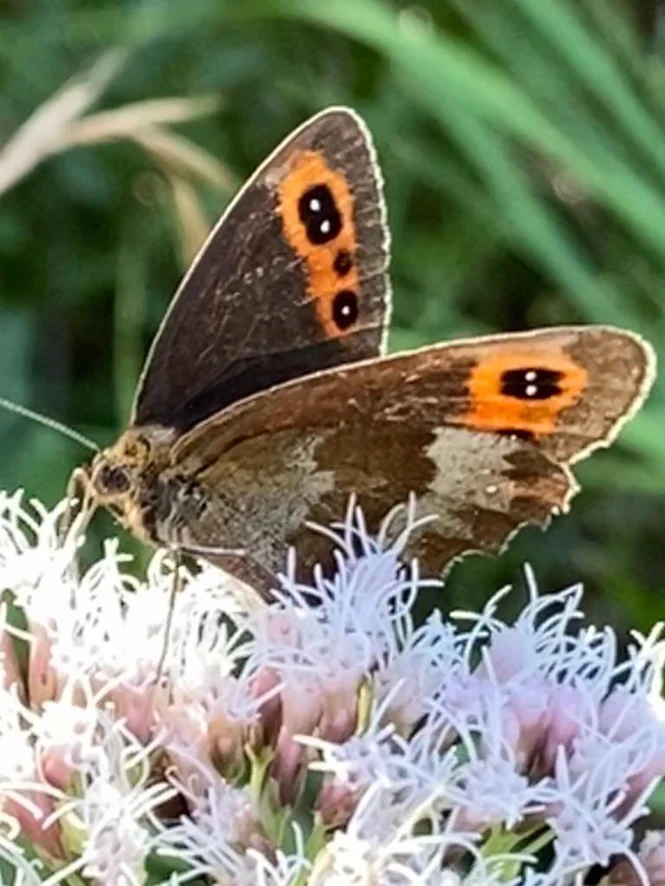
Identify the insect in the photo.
Erebia aethiops
